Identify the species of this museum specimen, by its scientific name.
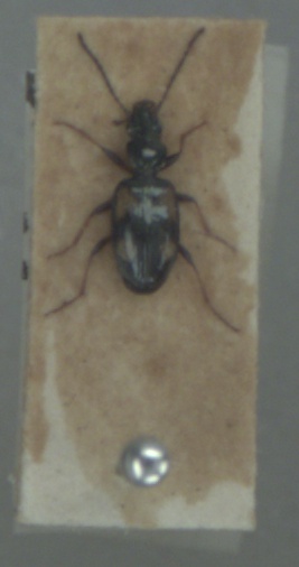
Bembidion illigeri
